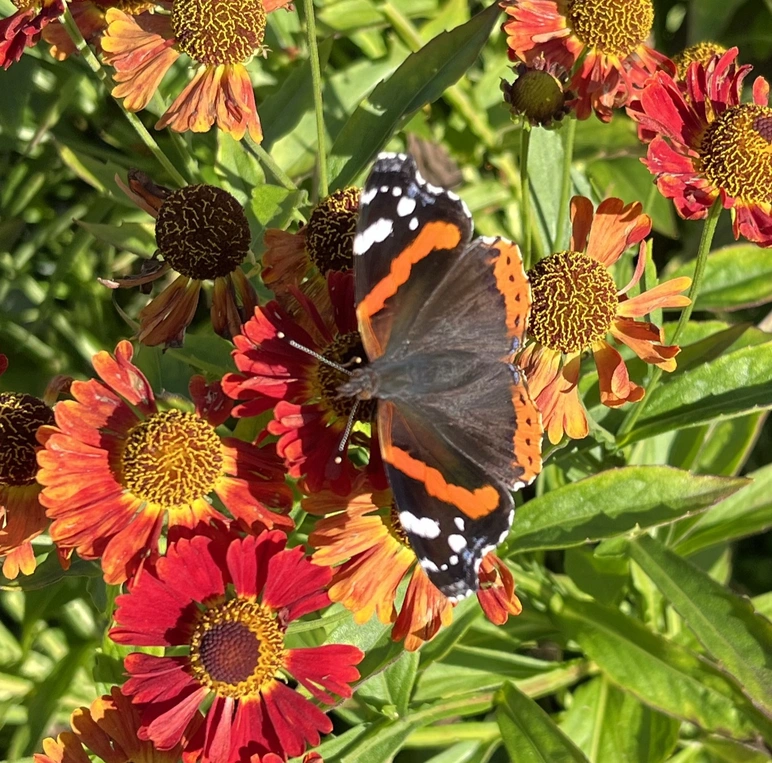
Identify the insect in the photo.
Vanessa atalanta
